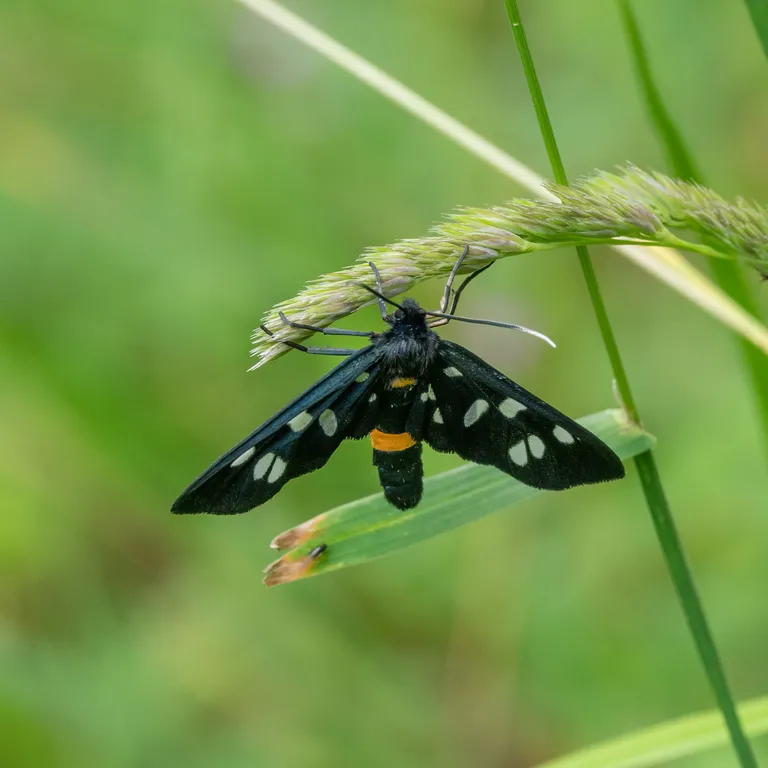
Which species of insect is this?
Amata phegea
